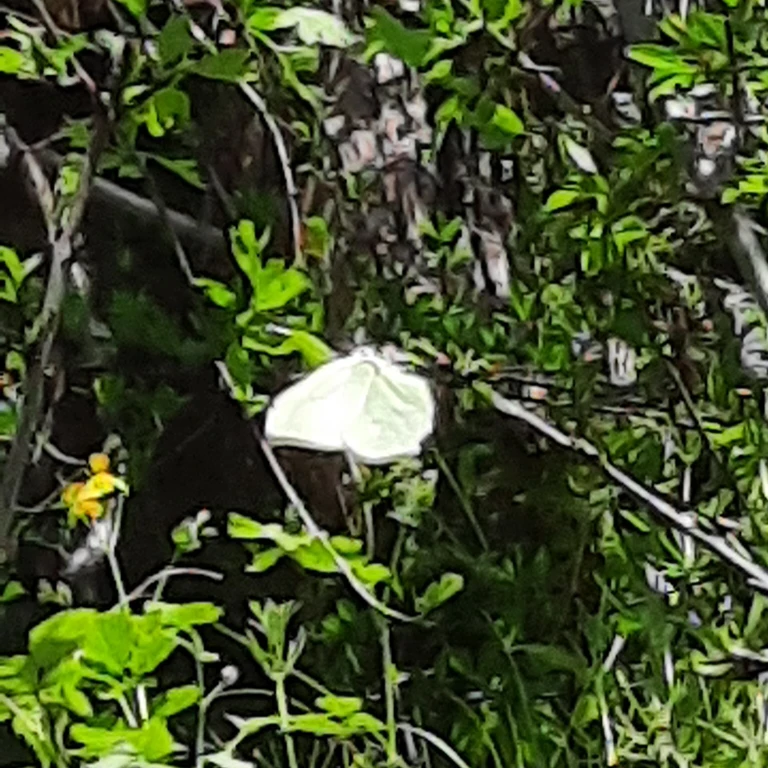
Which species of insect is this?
Gonepteryx rhamni
